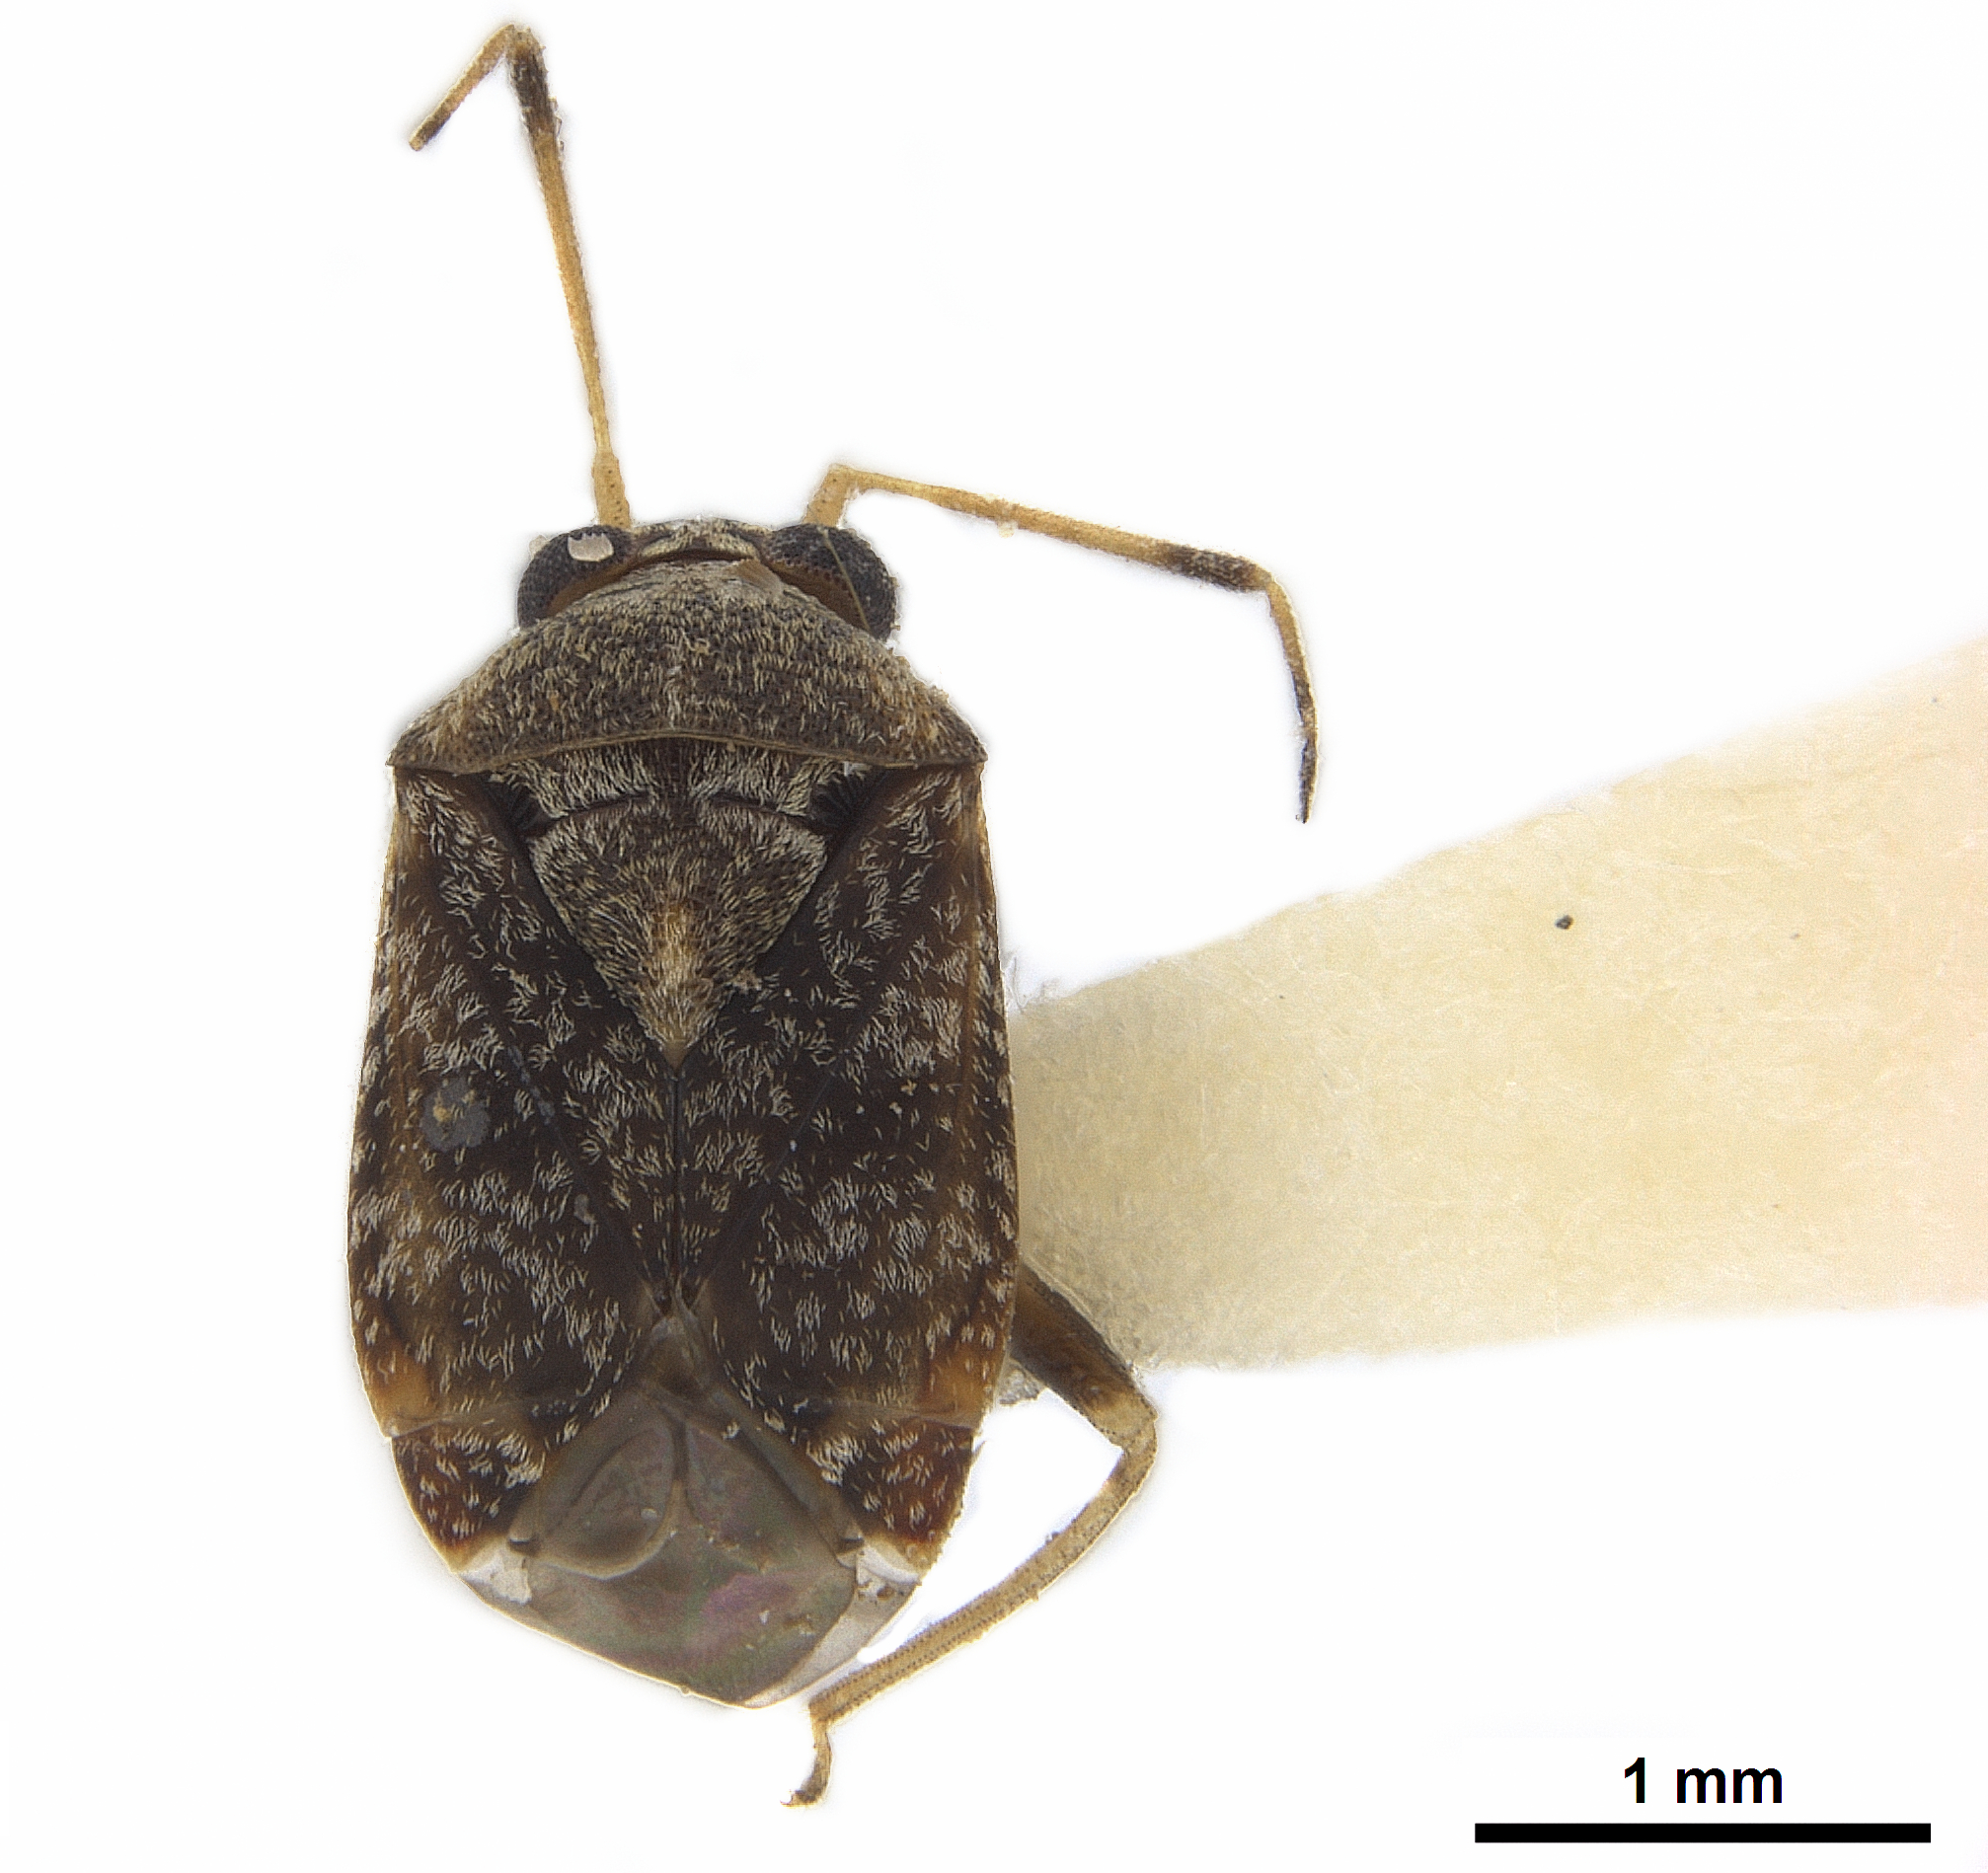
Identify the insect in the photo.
Derophthalma gibberosa
